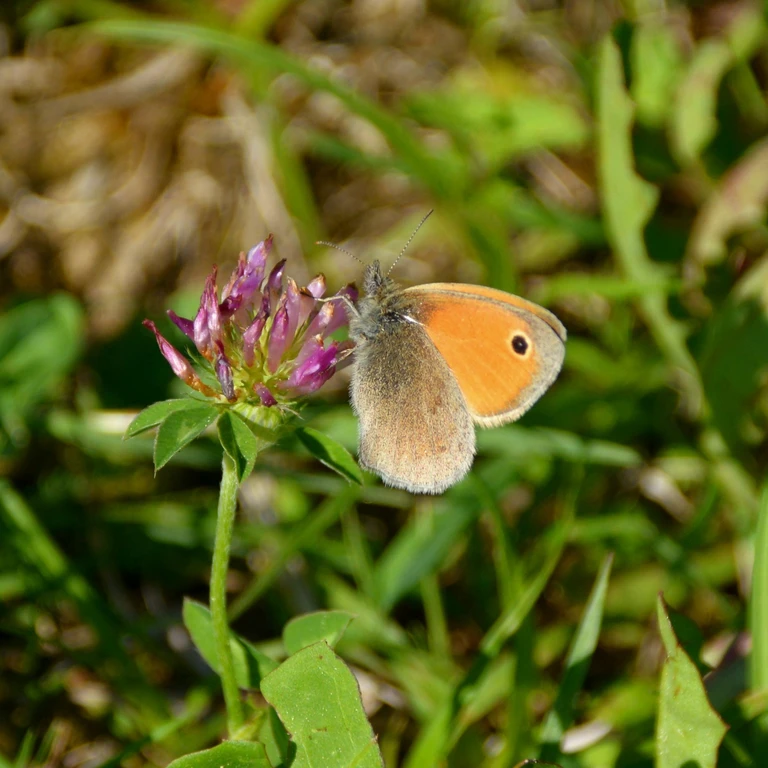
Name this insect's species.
Coenonympha pamphilus
